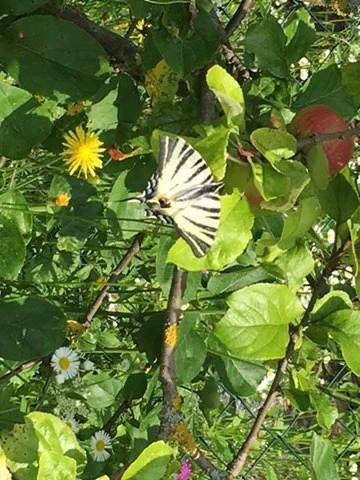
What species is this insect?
Iphiclides podalirius
